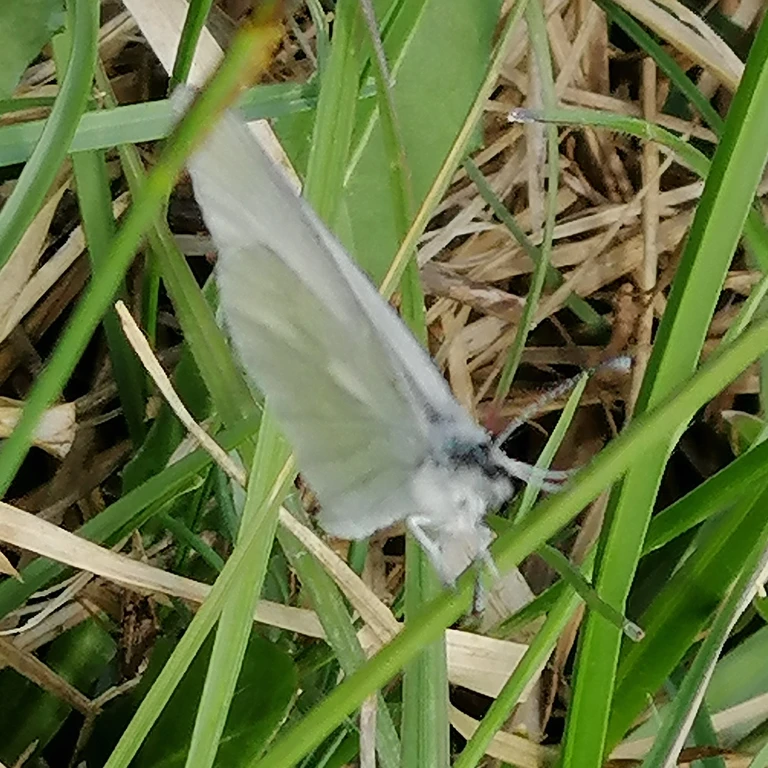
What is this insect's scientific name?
Leptidea sinapis/juvernica
